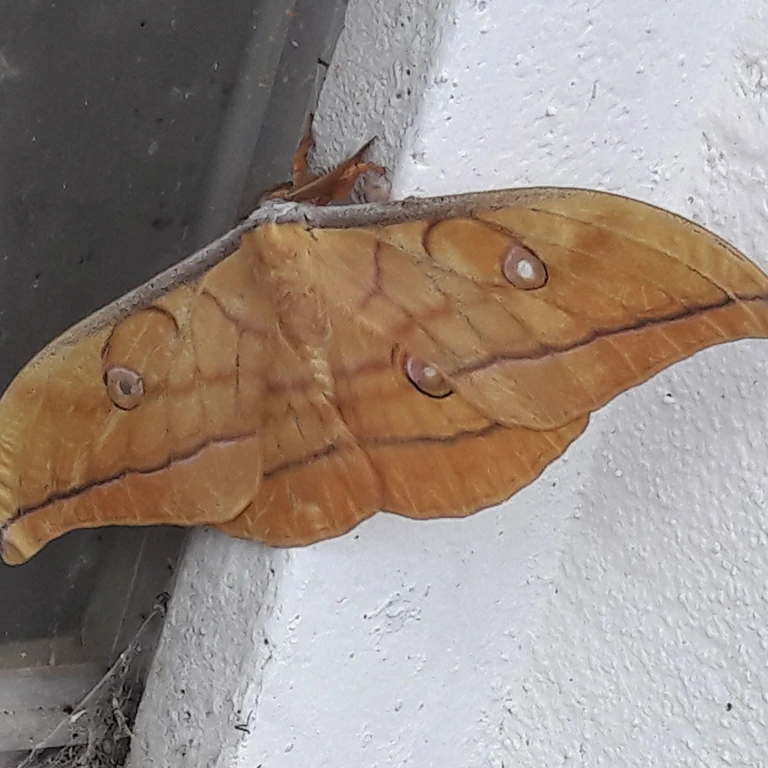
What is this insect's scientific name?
Antheraea yamamai
